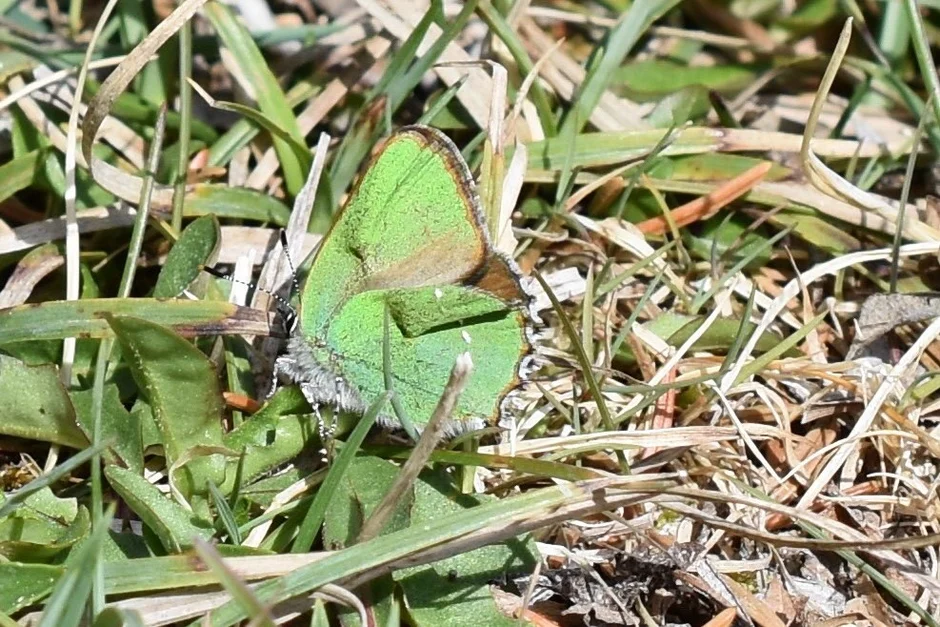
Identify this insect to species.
Callophrys rubi
